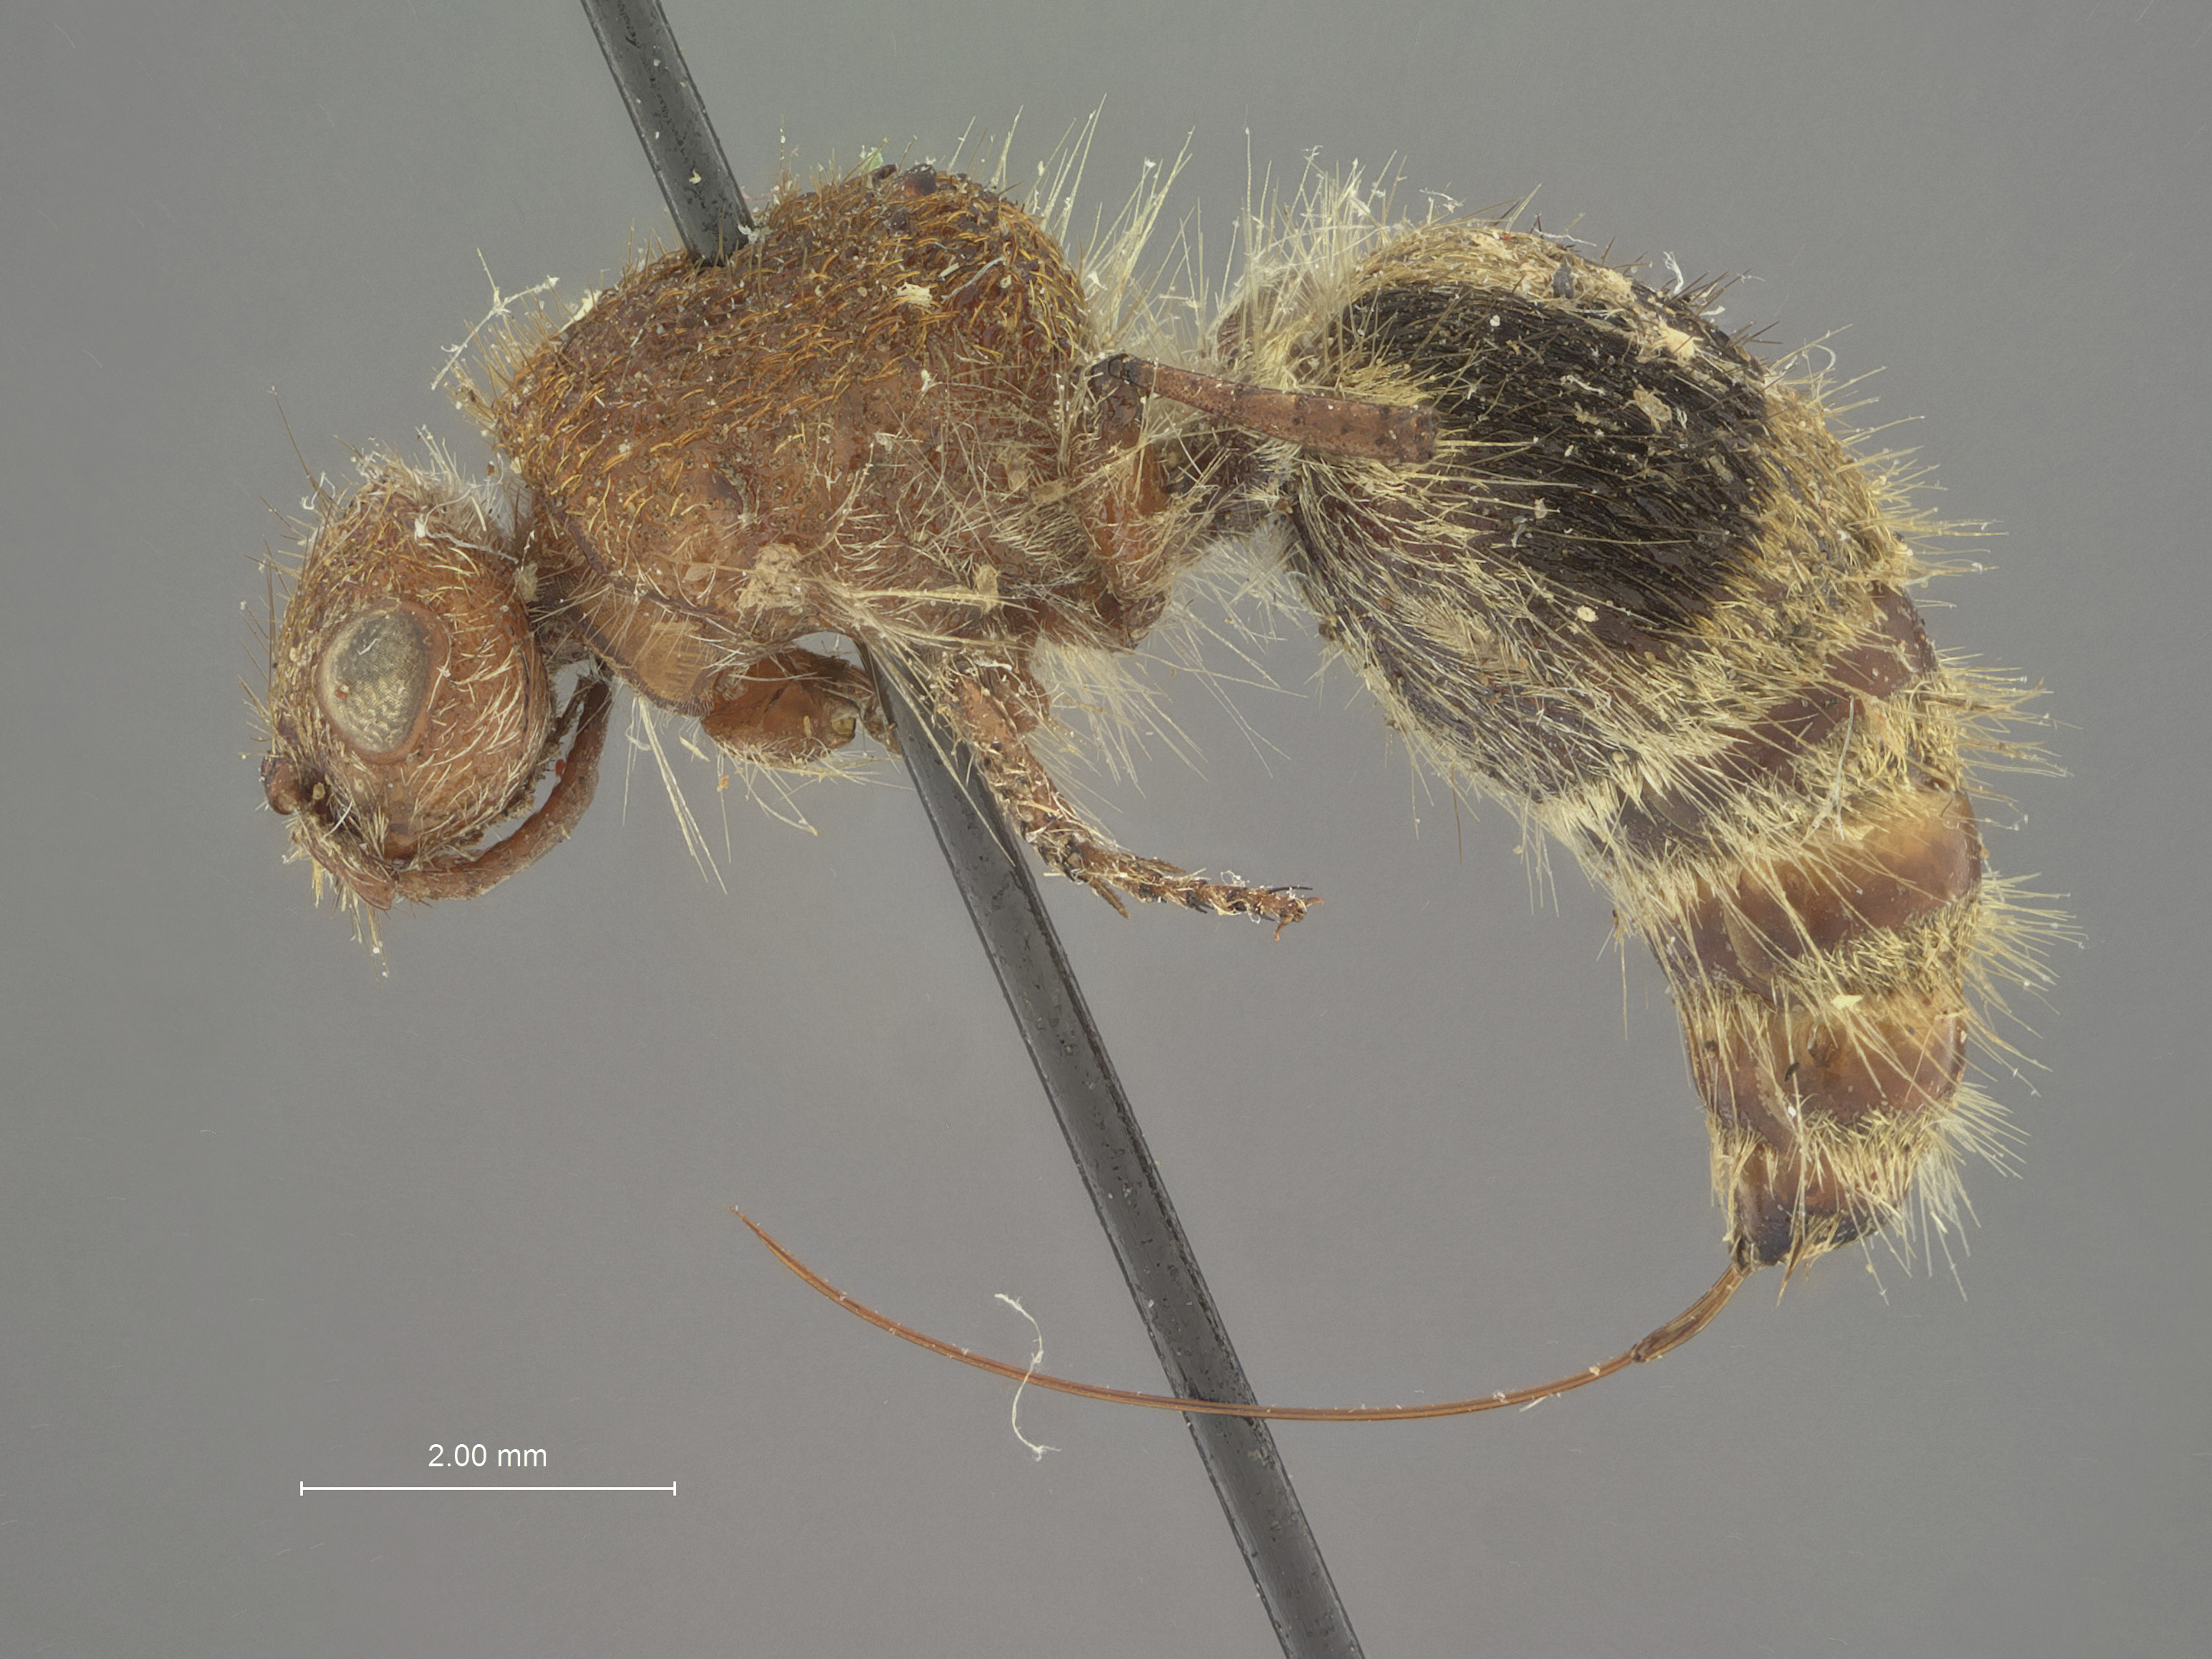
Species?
Dasylabris trunciceps
